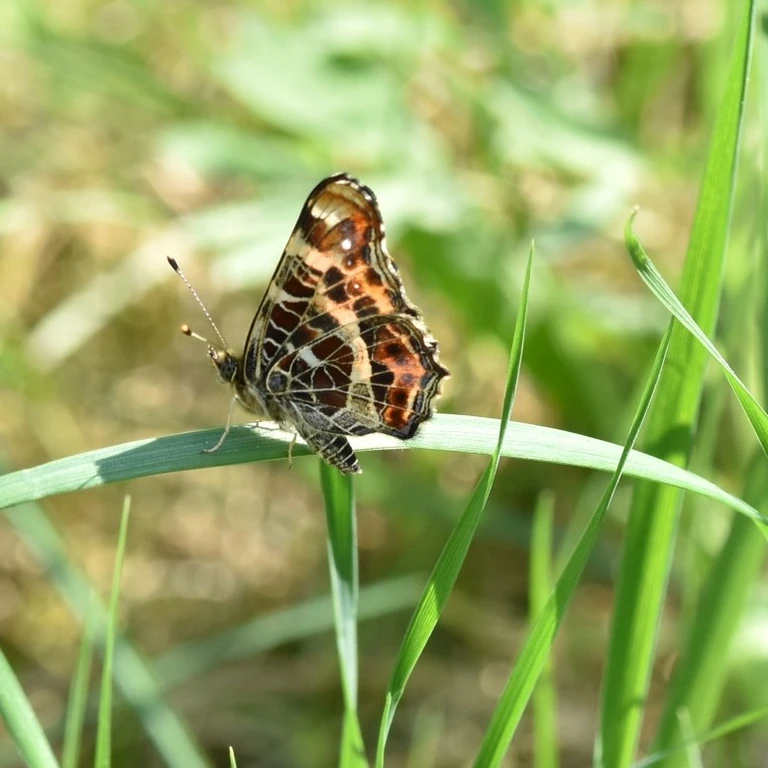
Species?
Araschnia levana
